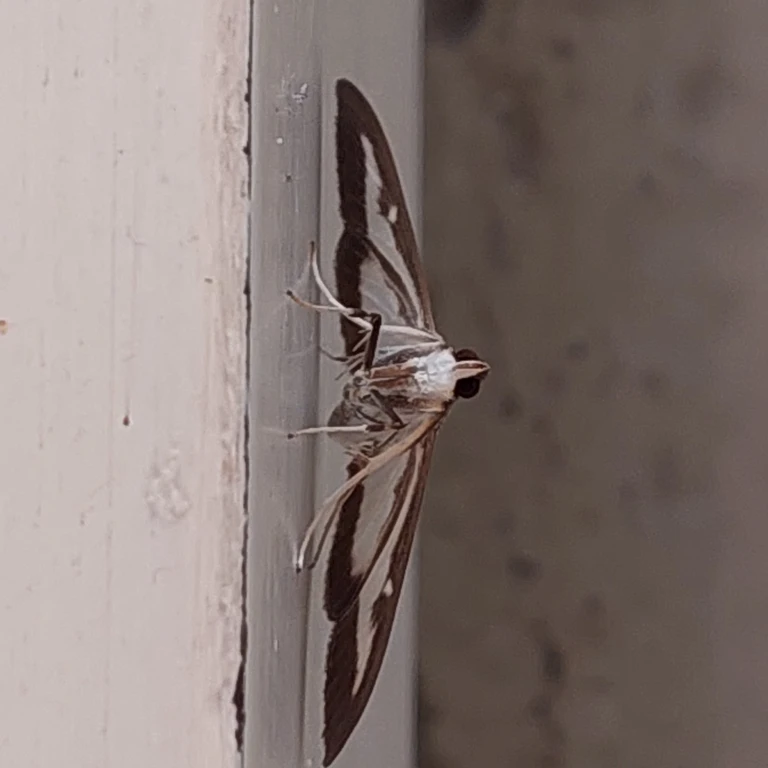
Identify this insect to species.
Cydalima perspectalis
